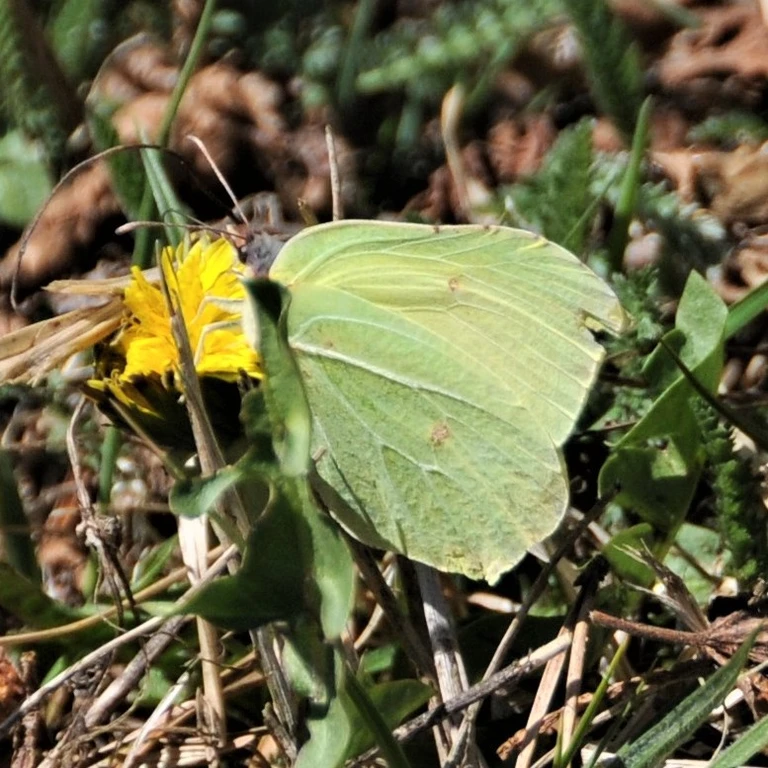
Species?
Gonepteryx rhamni
